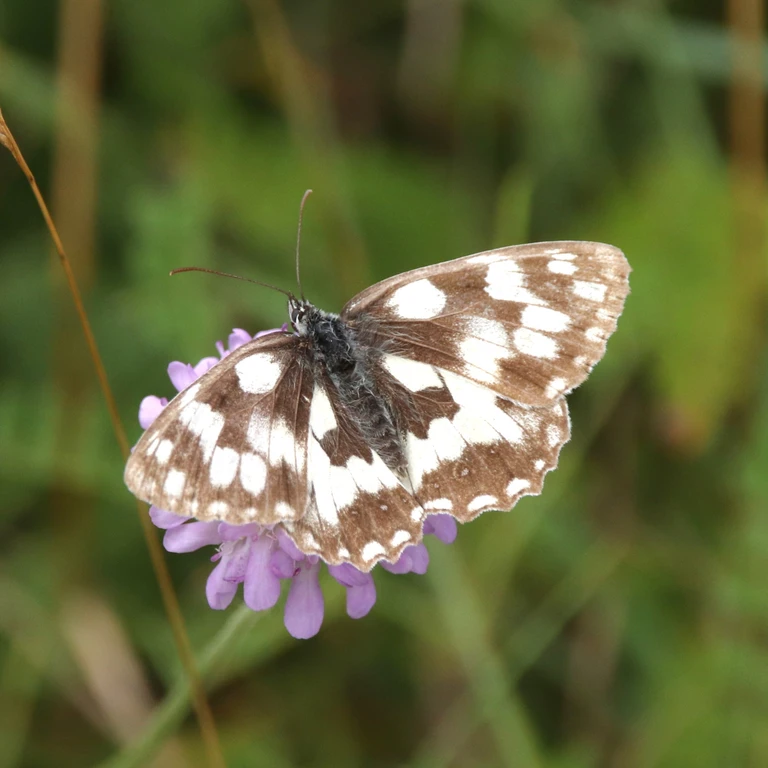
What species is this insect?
Melanargia galathea
